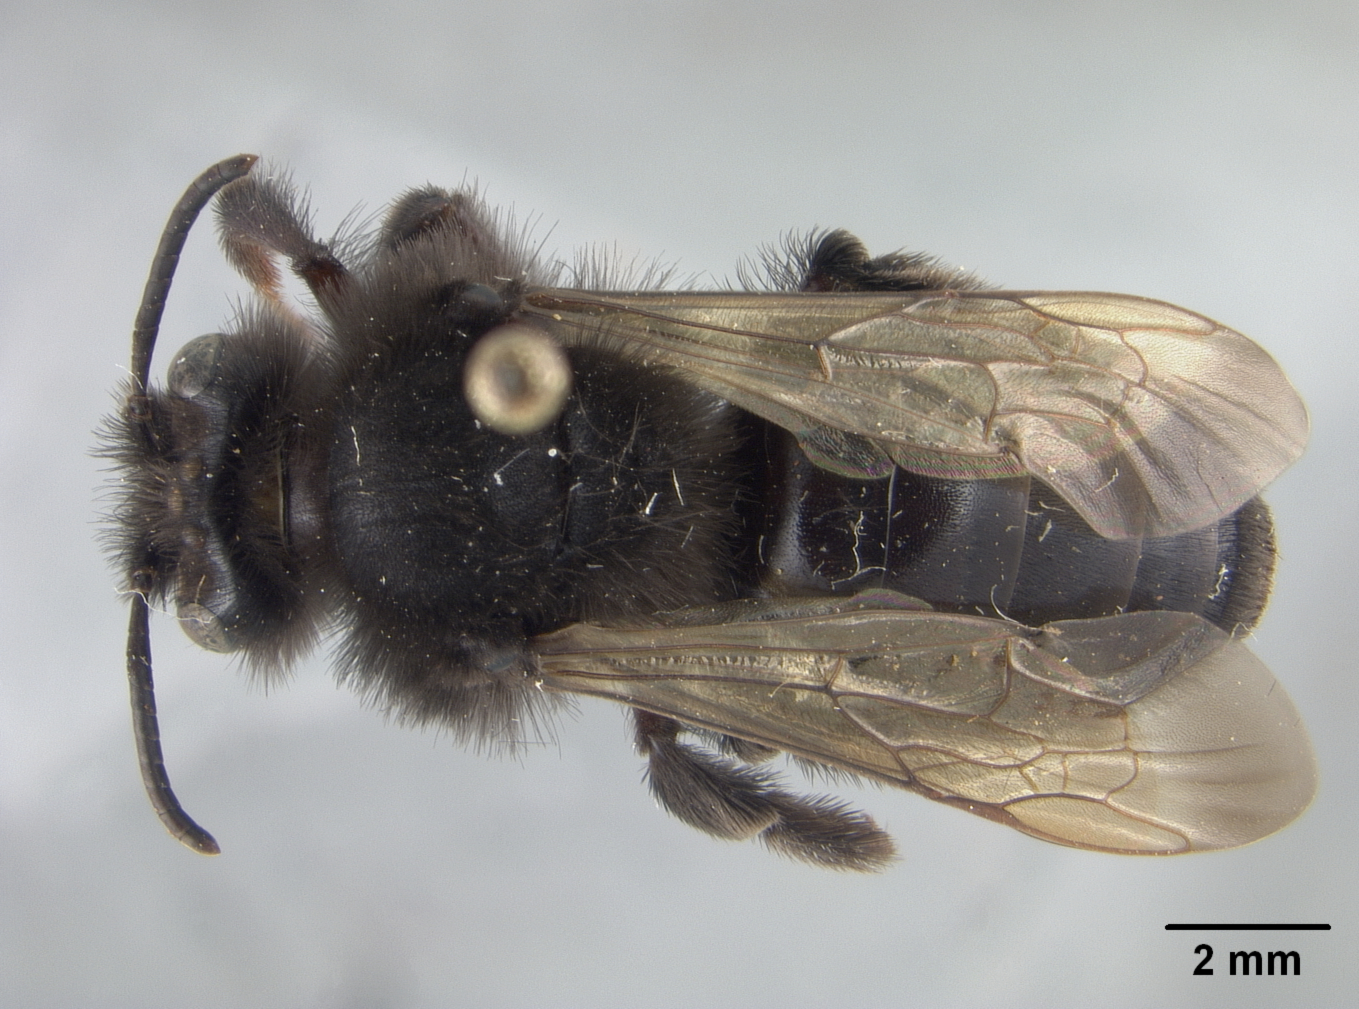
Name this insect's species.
Andrena linsleyana
